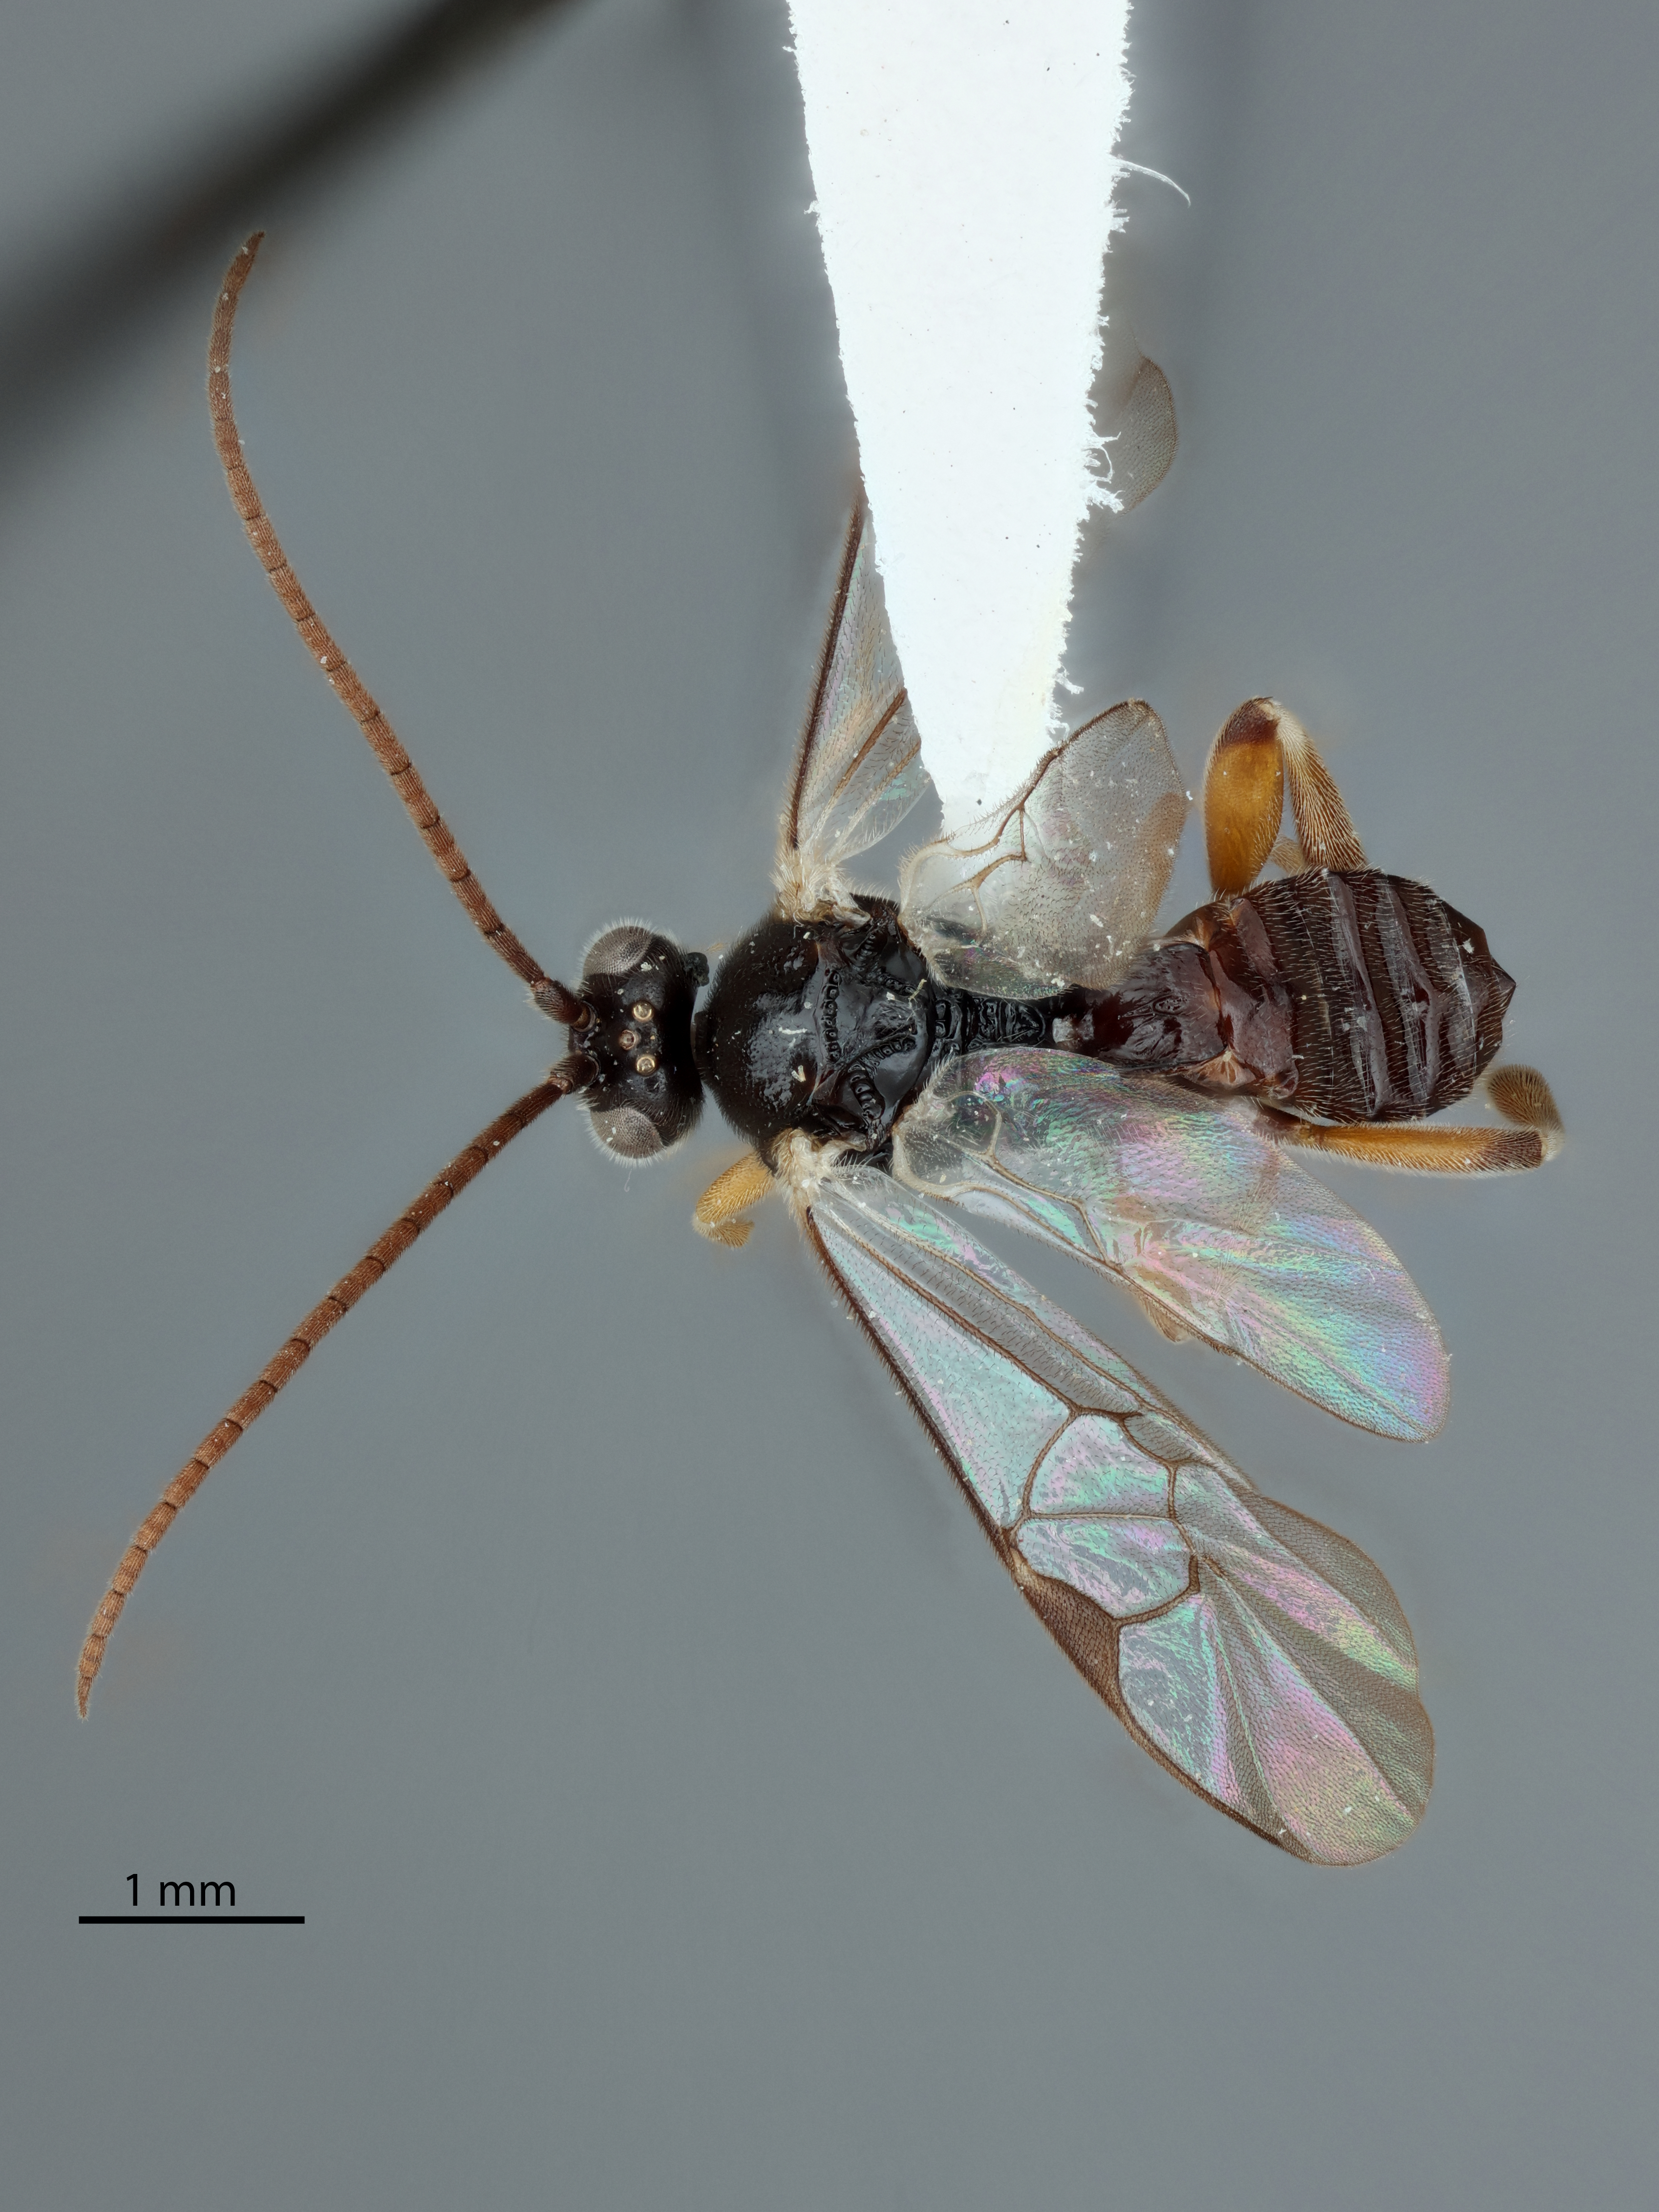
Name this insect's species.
Alphomelon bromeliphile
